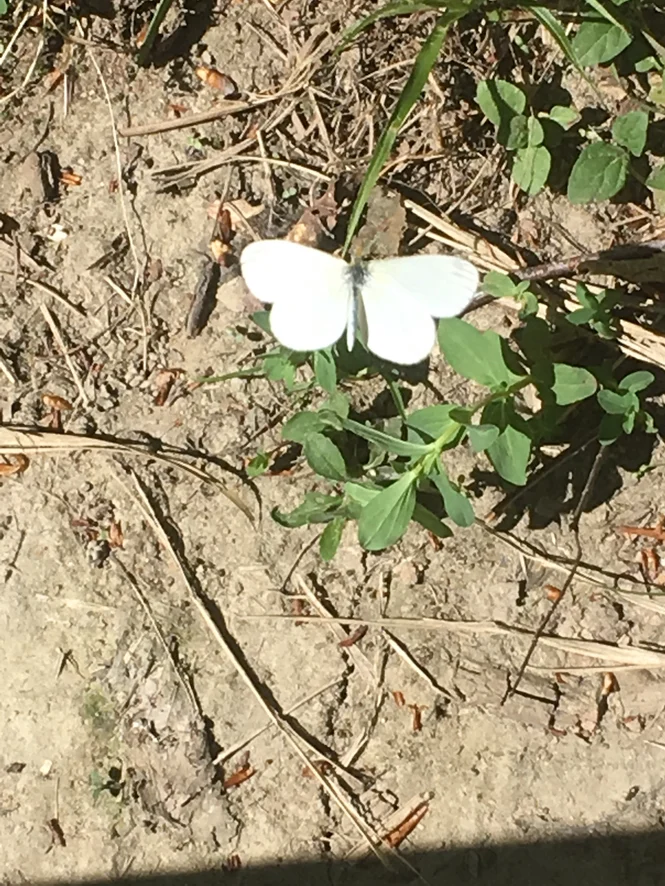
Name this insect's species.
Leptidea sinapis/juvernica
